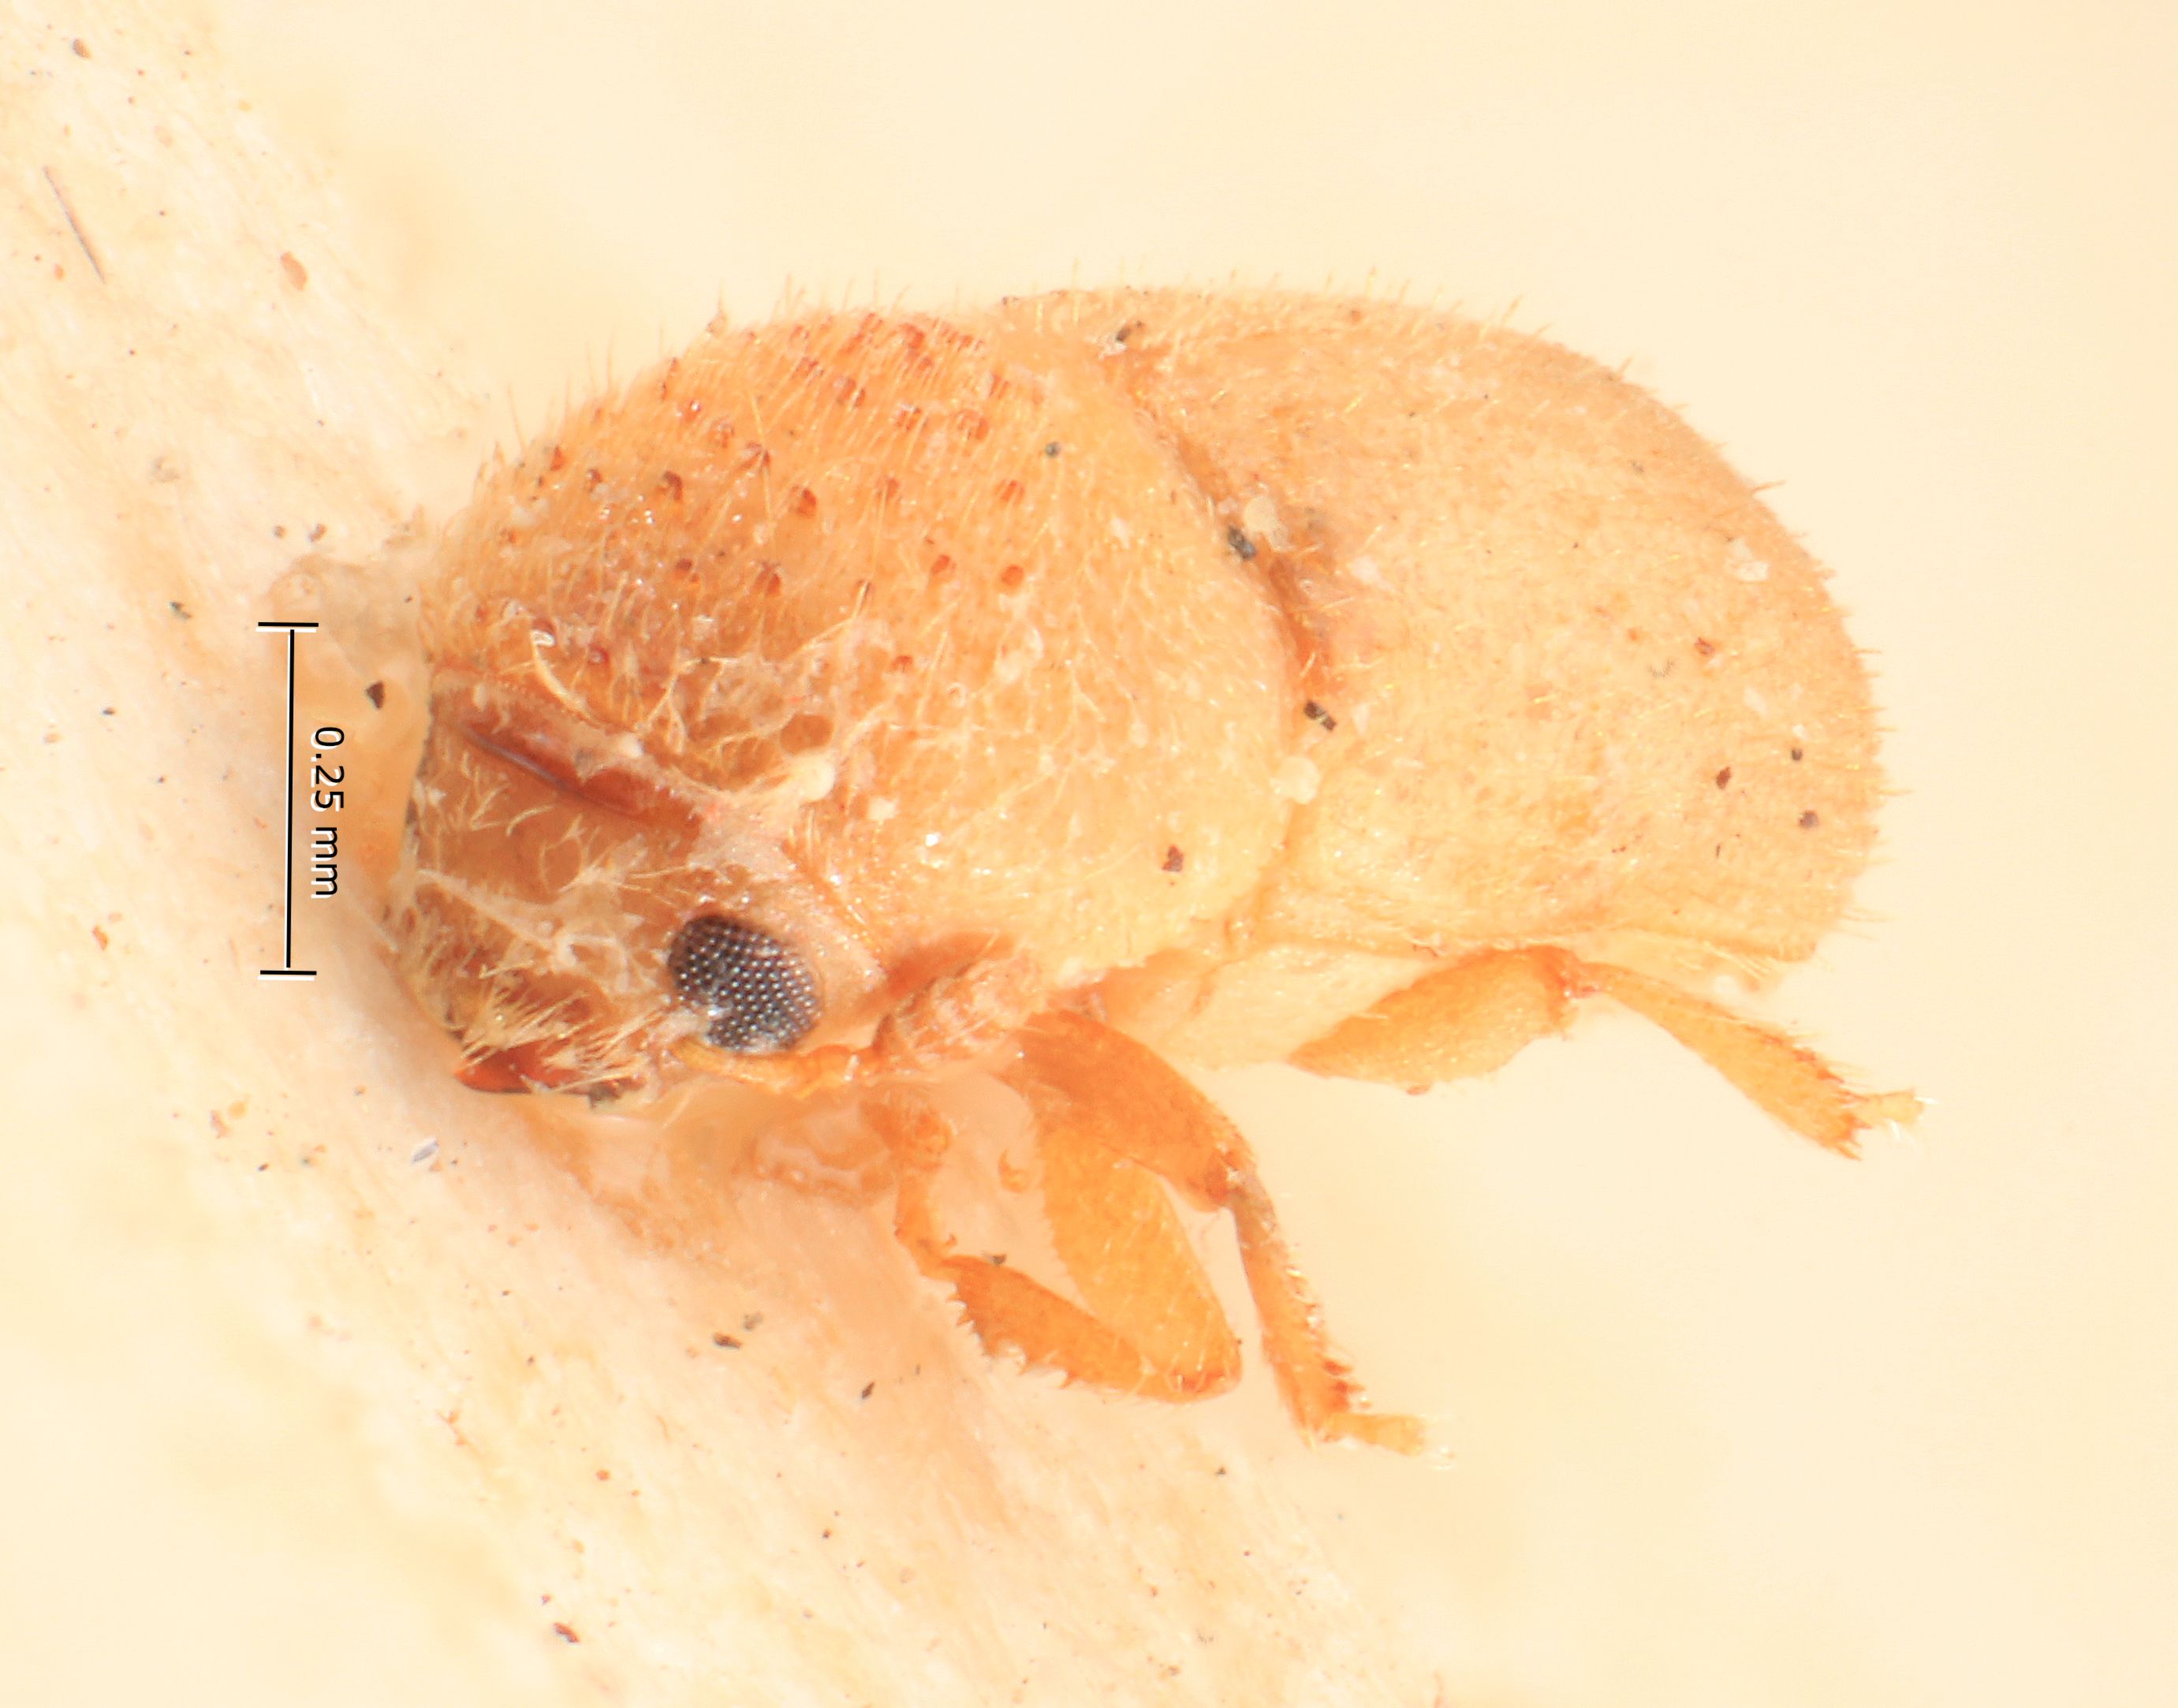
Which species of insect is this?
Cryphalus pini
